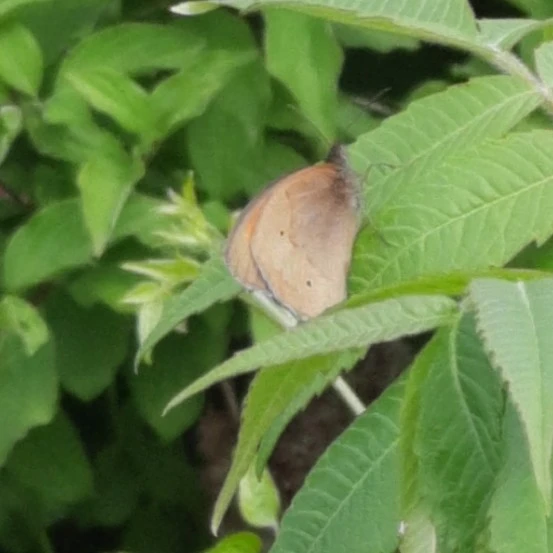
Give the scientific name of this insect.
Maniola jurtina
